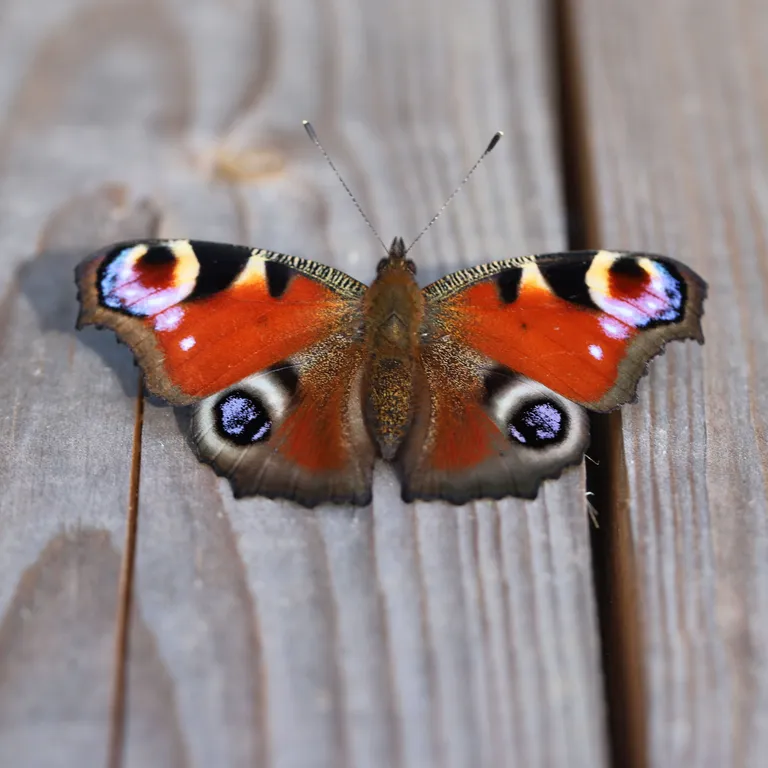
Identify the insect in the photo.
Aglais io
